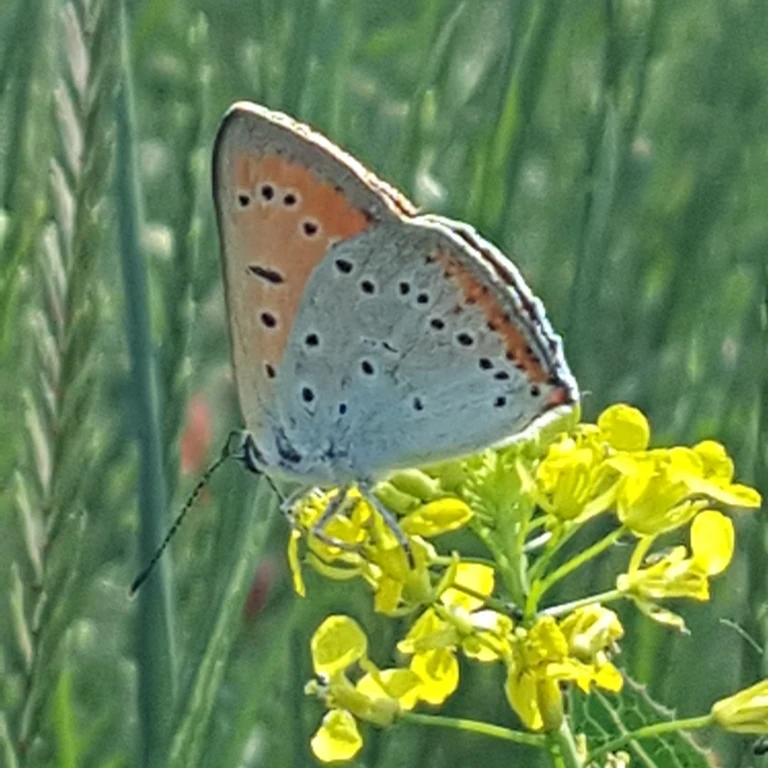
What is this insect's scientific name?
Lycaena dispar
